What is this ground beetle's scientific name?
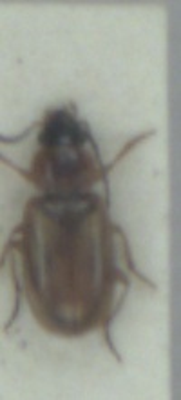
Acupalpus dorsalis
